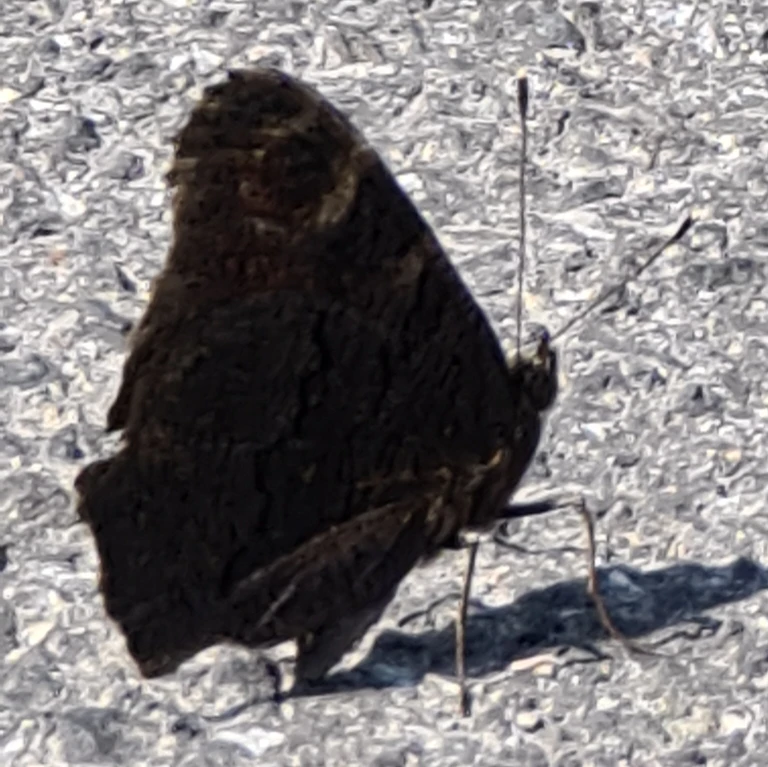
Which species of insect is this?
Aglais io
